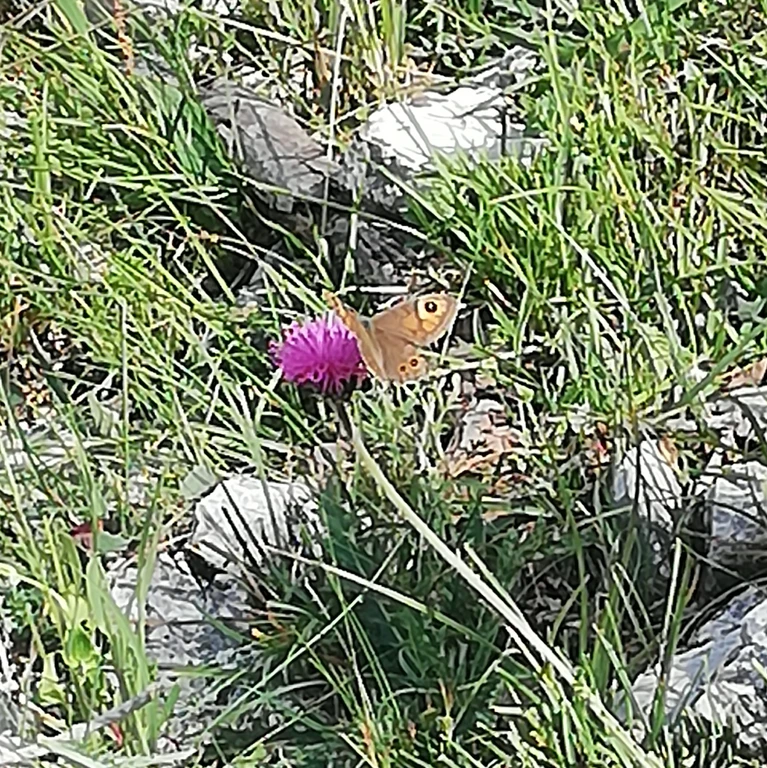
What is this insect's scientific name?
Lasiommata maera (also Pararge maera)
